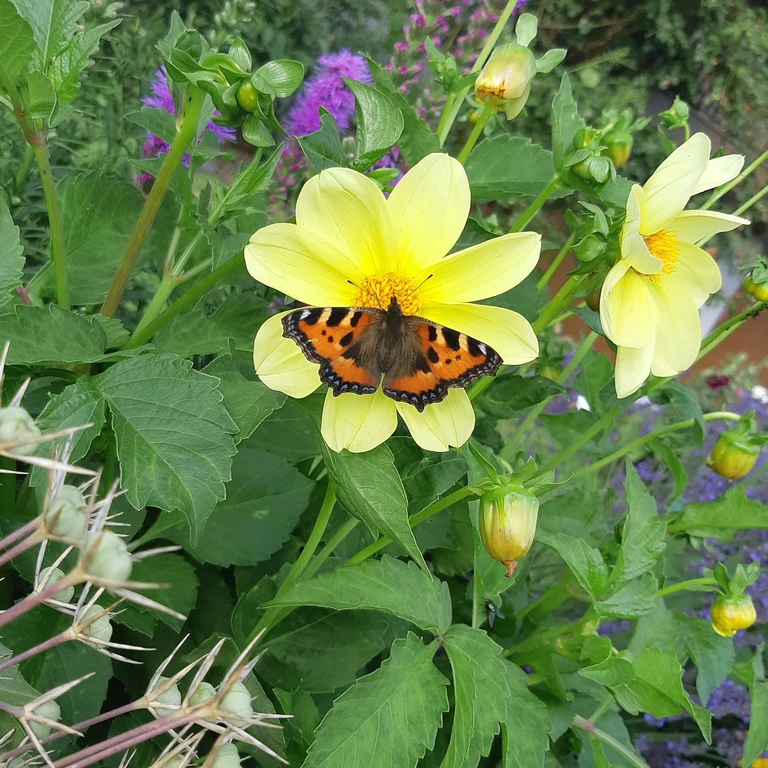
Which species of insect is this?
Aglais urticae
